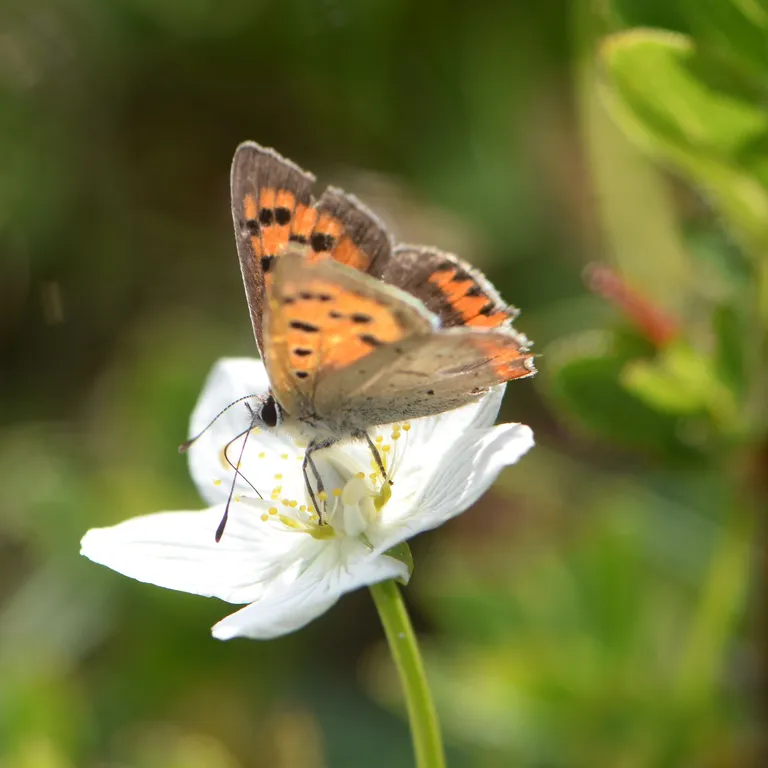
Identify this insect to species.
Lycaena phlaeas
